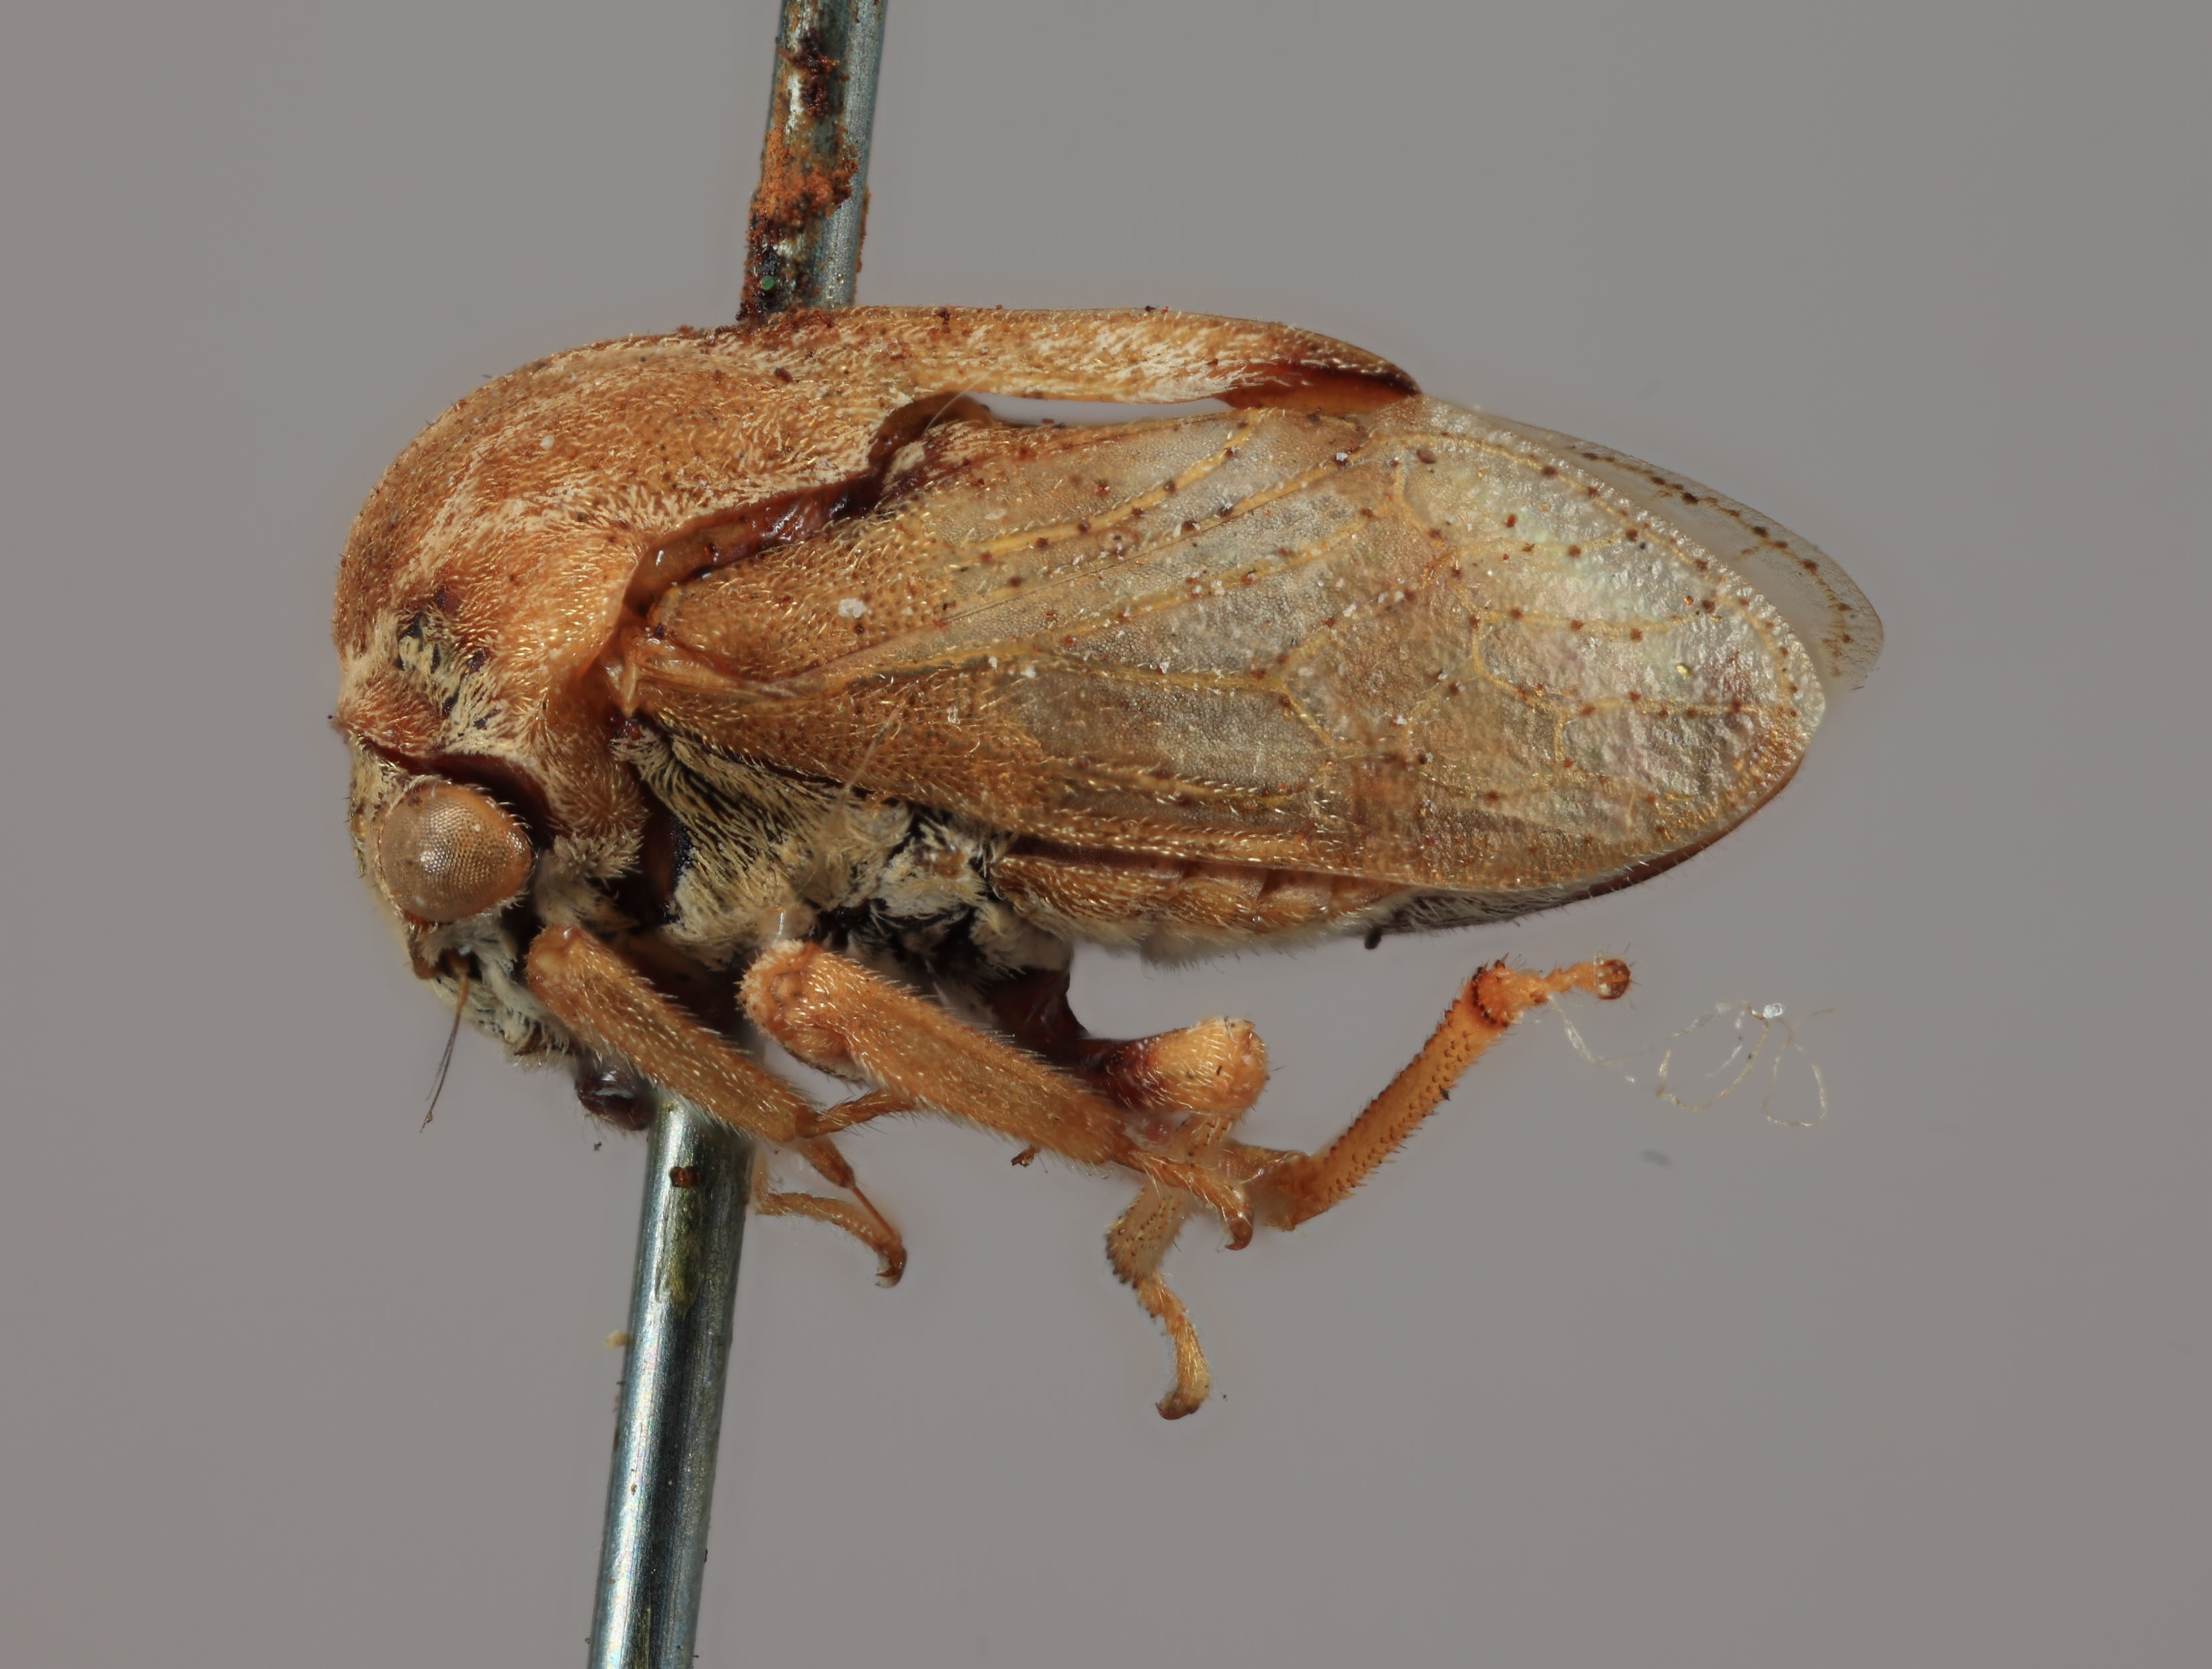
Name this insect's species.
Gargara tuberculata
